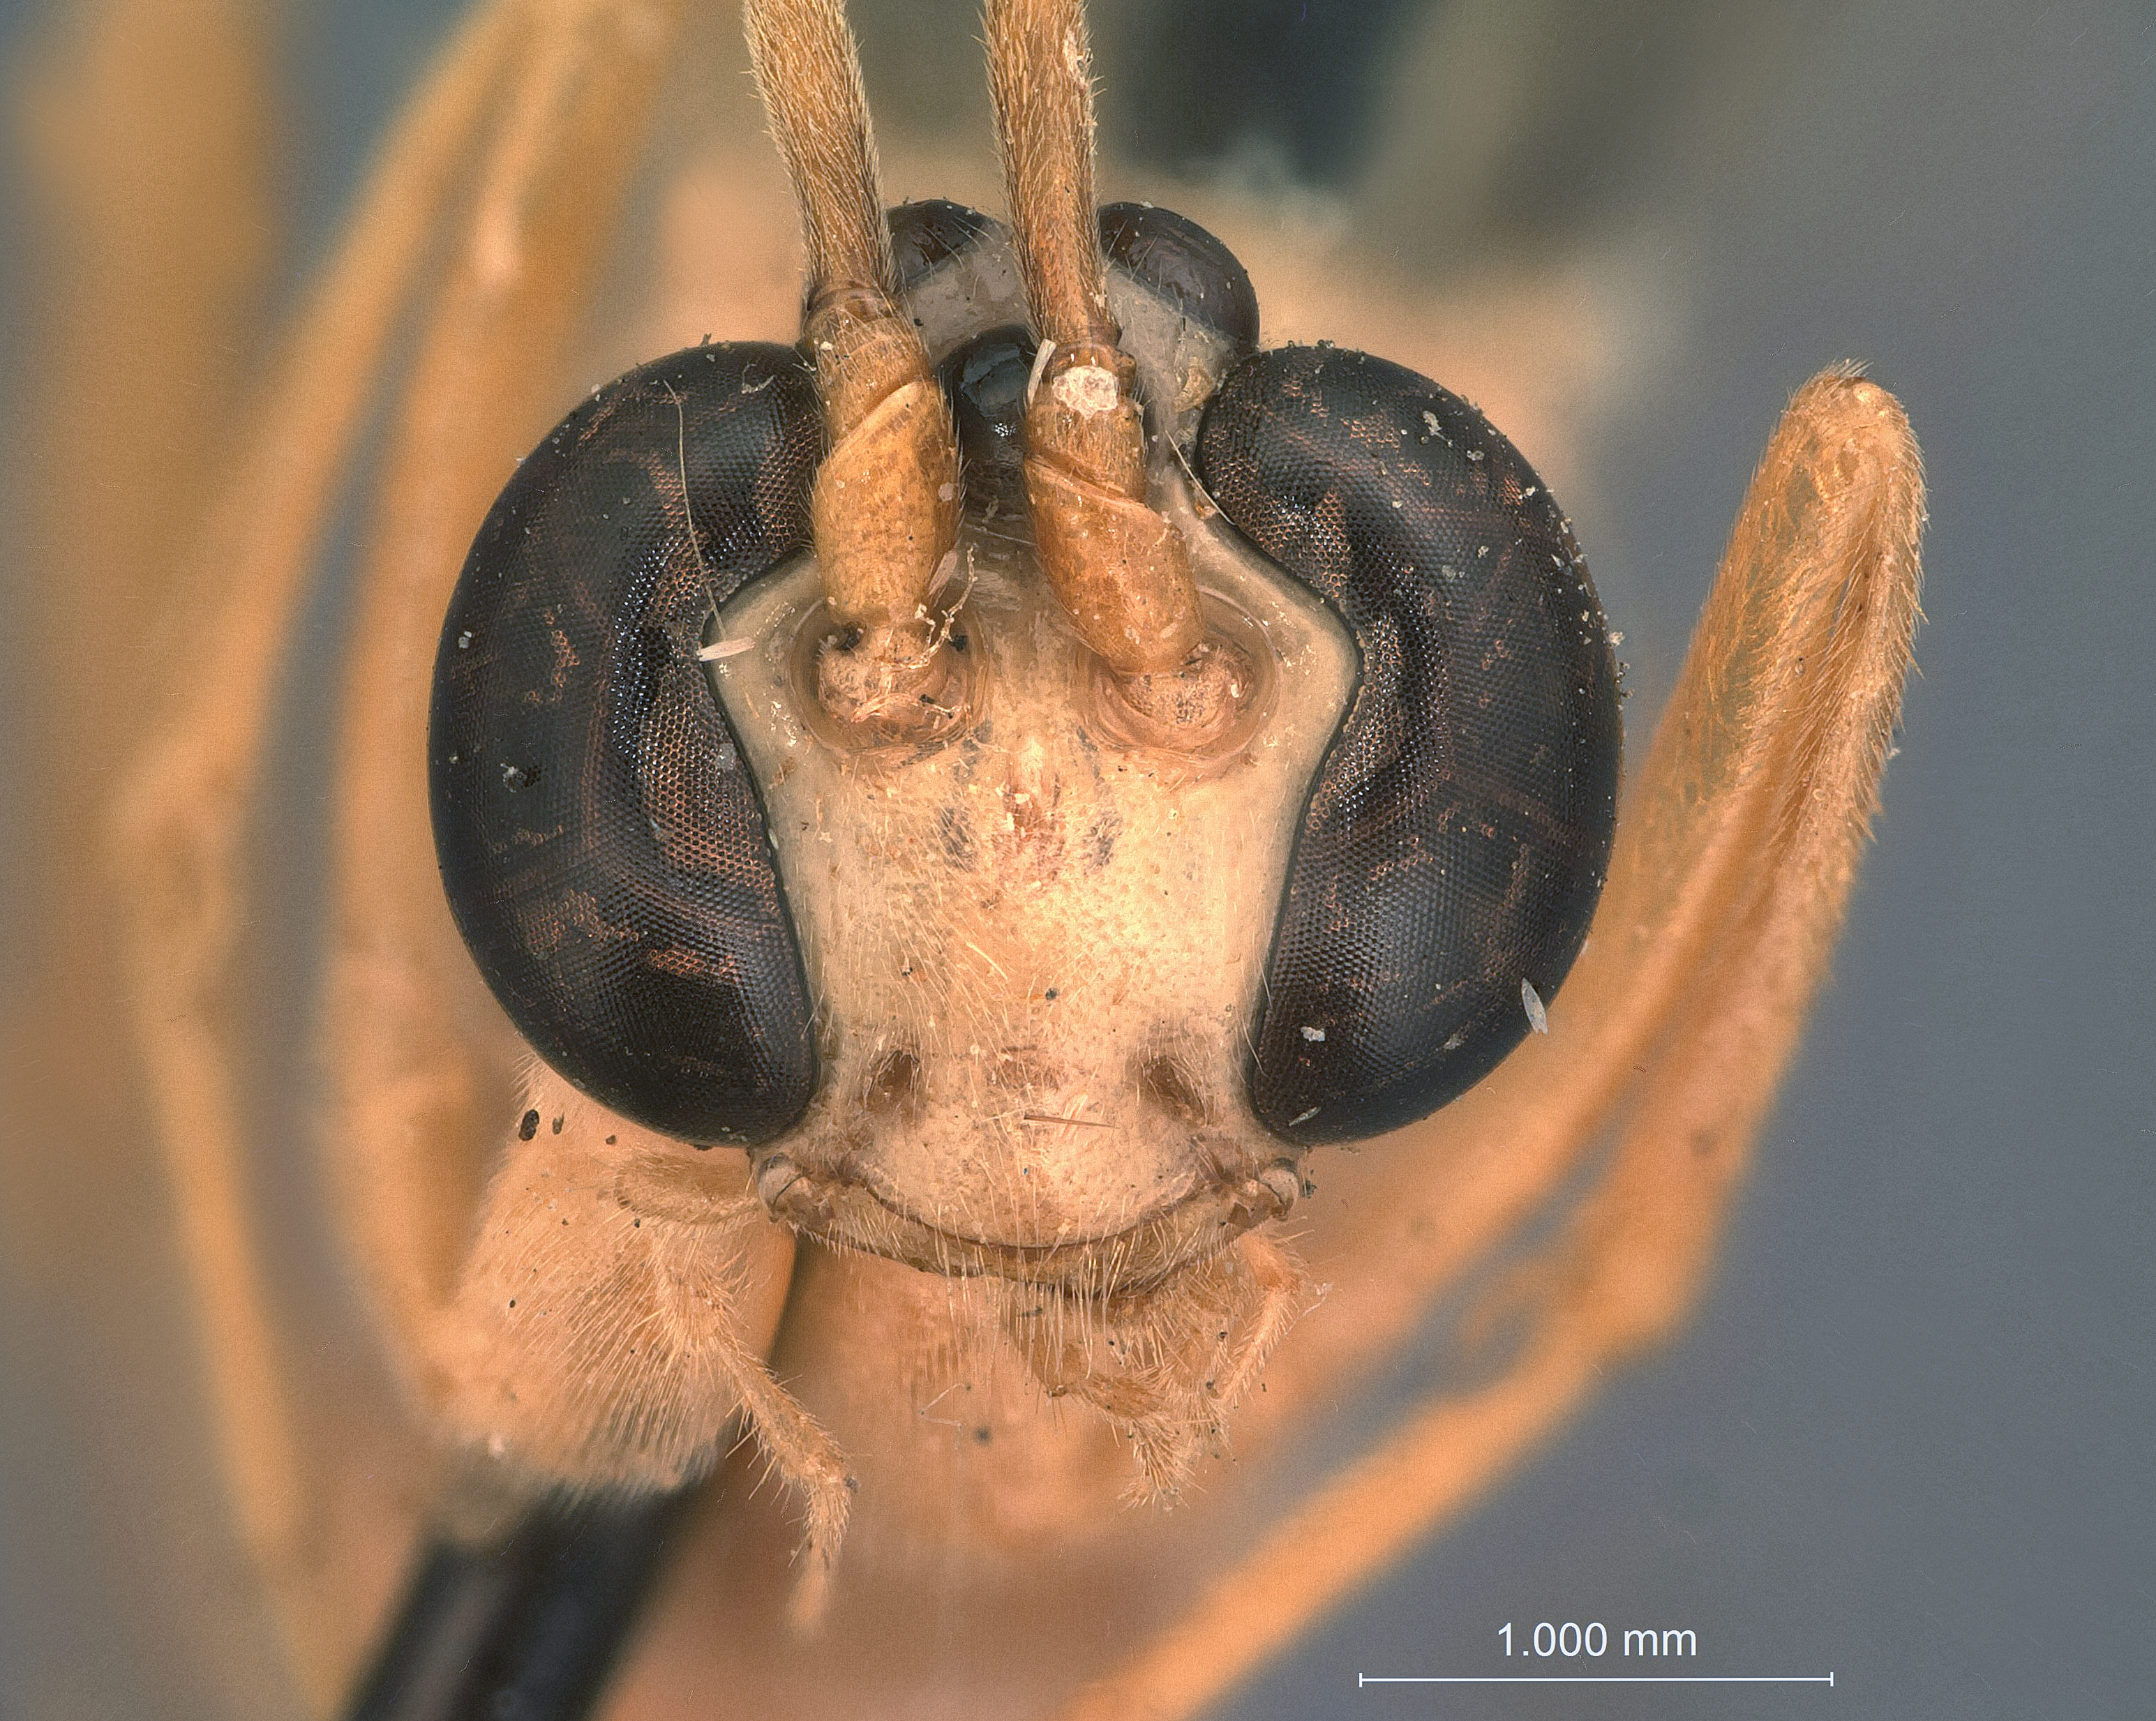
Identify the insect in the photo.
Enicospilus ashbyi
